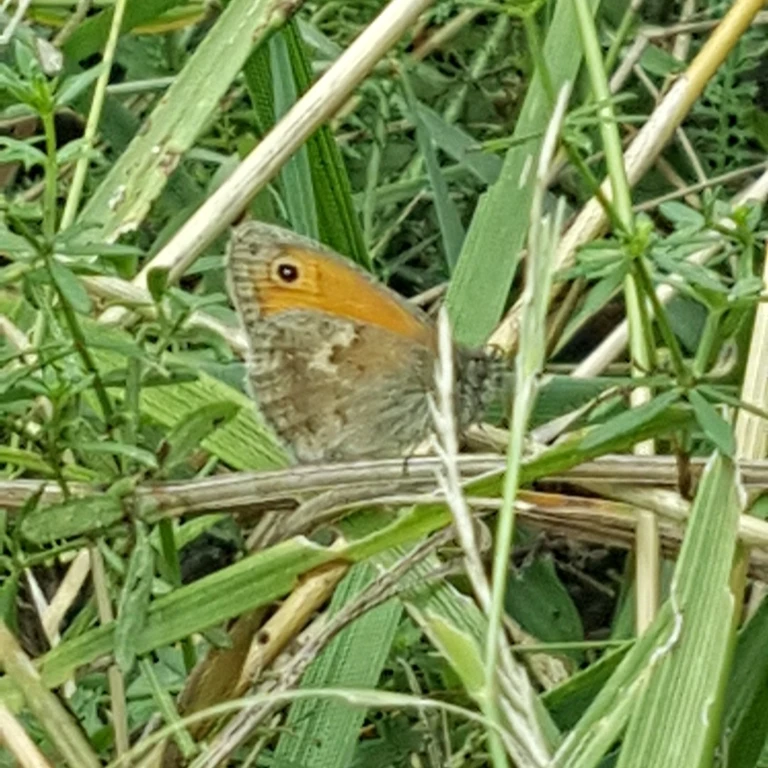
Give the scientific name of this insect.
Coenonympha pamphilus
